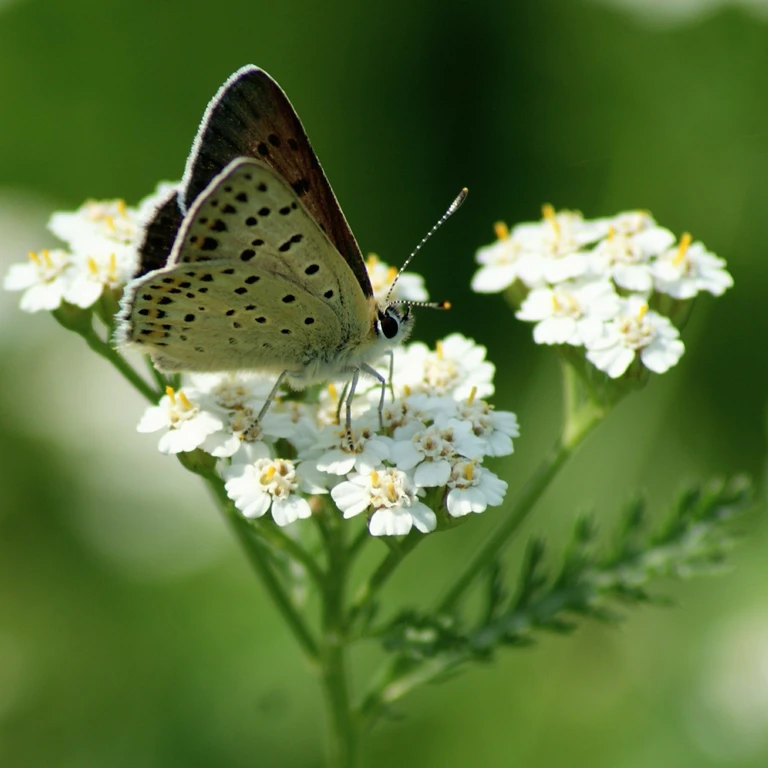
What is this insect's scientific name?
Lycaena tityrus (also Loweia tityrus)
